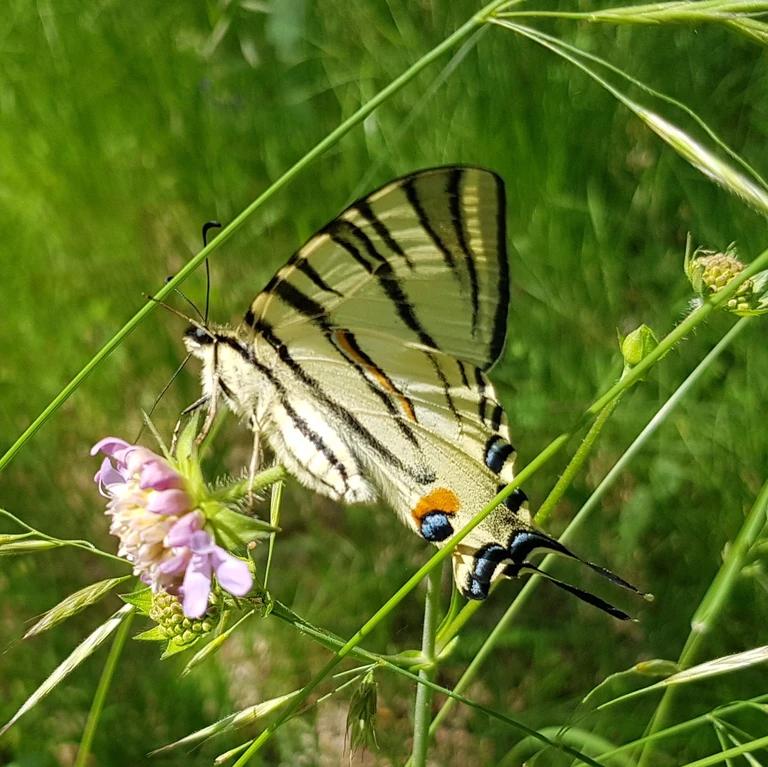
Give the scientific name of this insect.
Iphiclides podalirius
